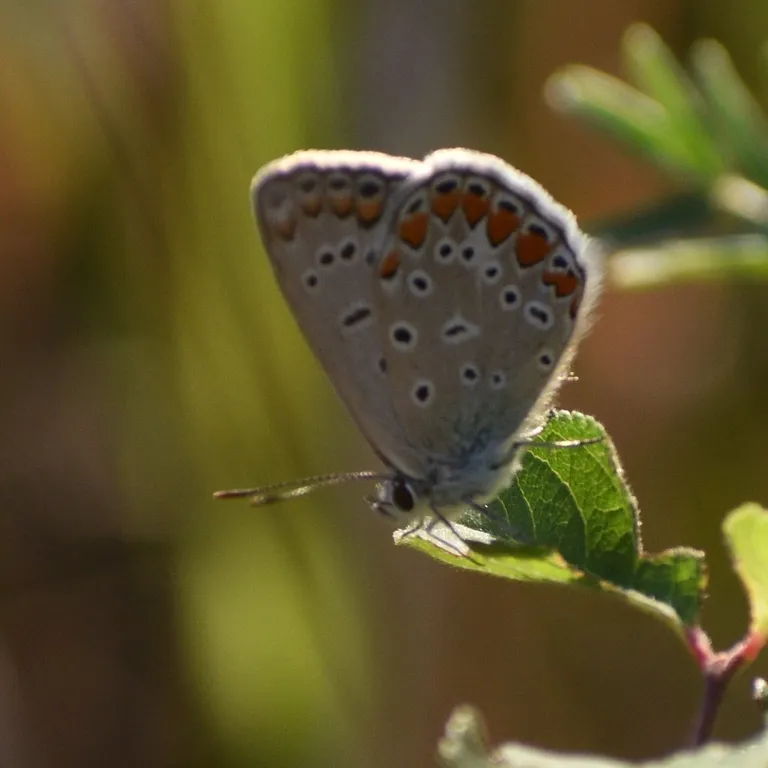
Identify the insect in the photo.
Polyommatus icarus
